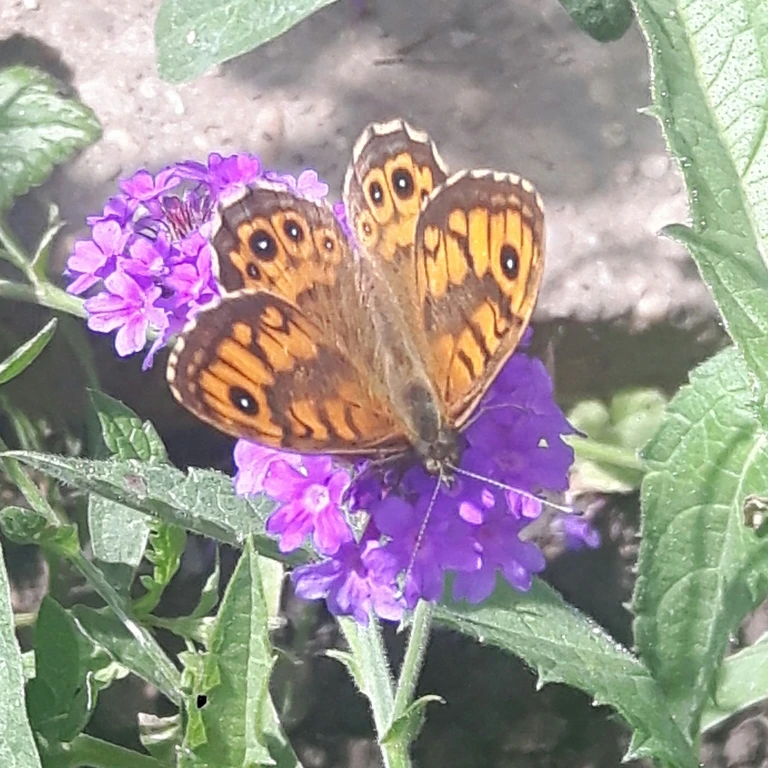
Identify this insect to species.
Lasiommata megera (also Pararge megera)
